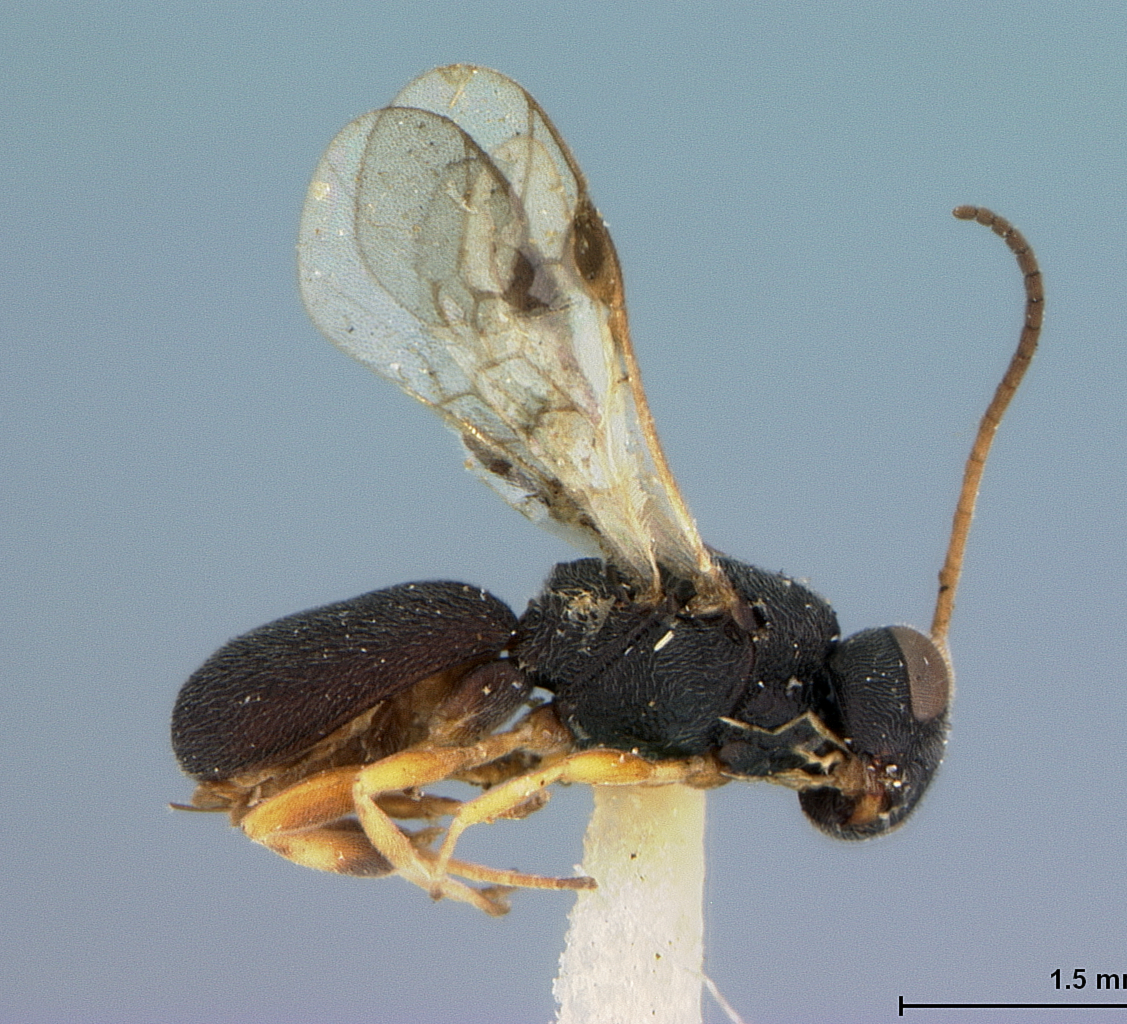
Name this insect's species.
Chelonus cephelanthi
